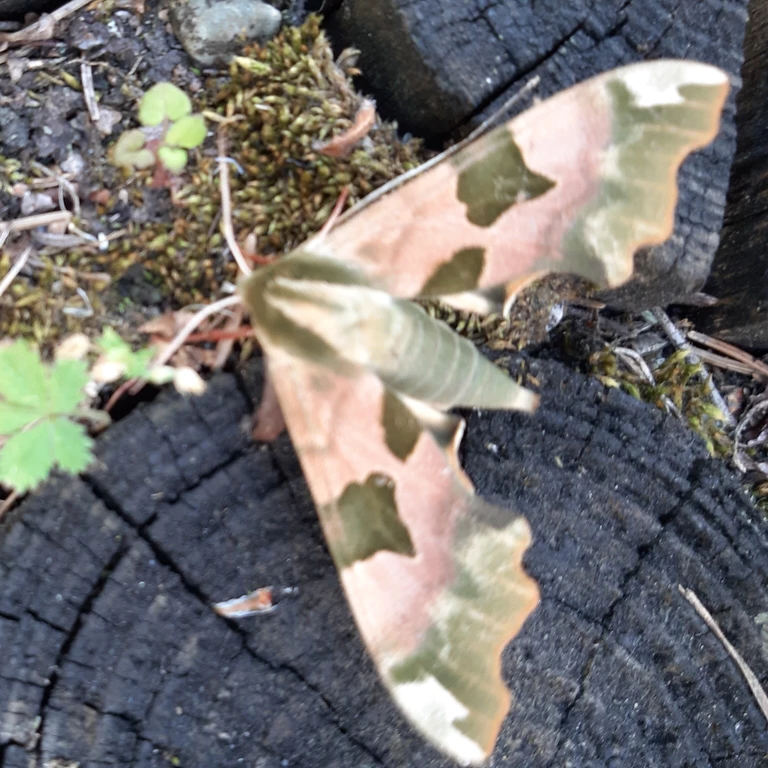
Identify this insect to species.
Mimas tiliae
